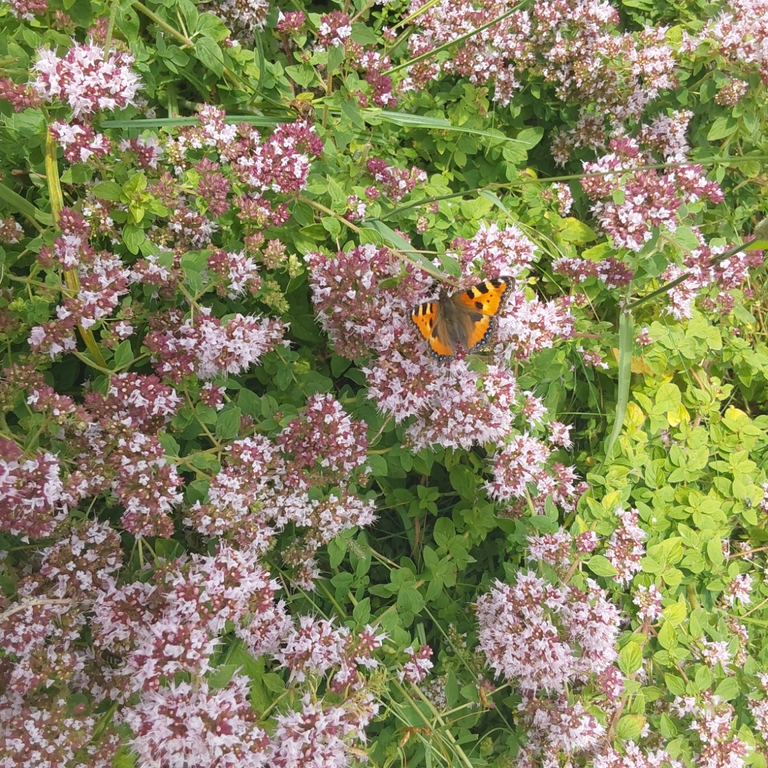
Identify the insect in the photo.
Aglais urticae
